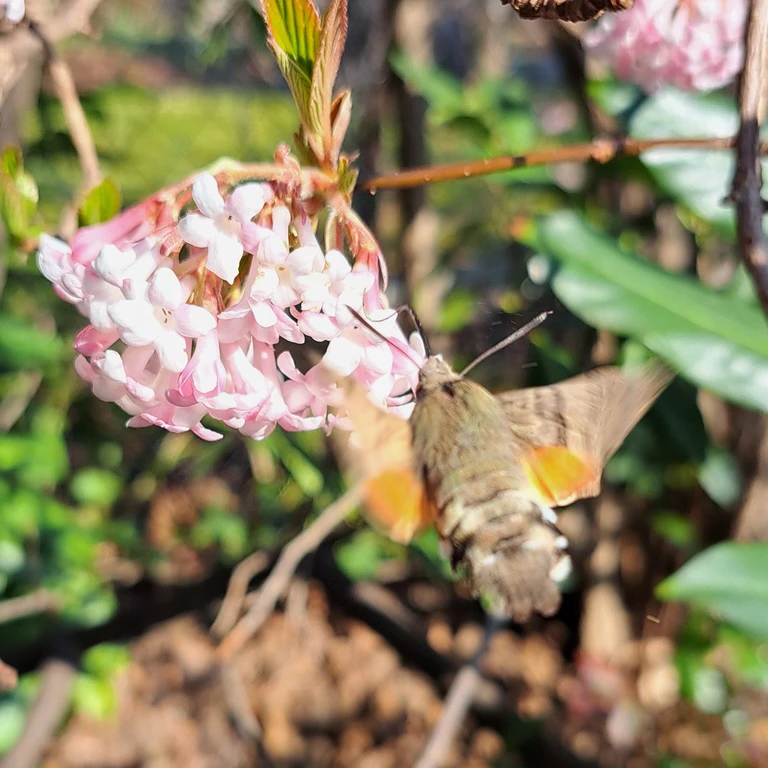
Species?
Macroglossum stellatarum
